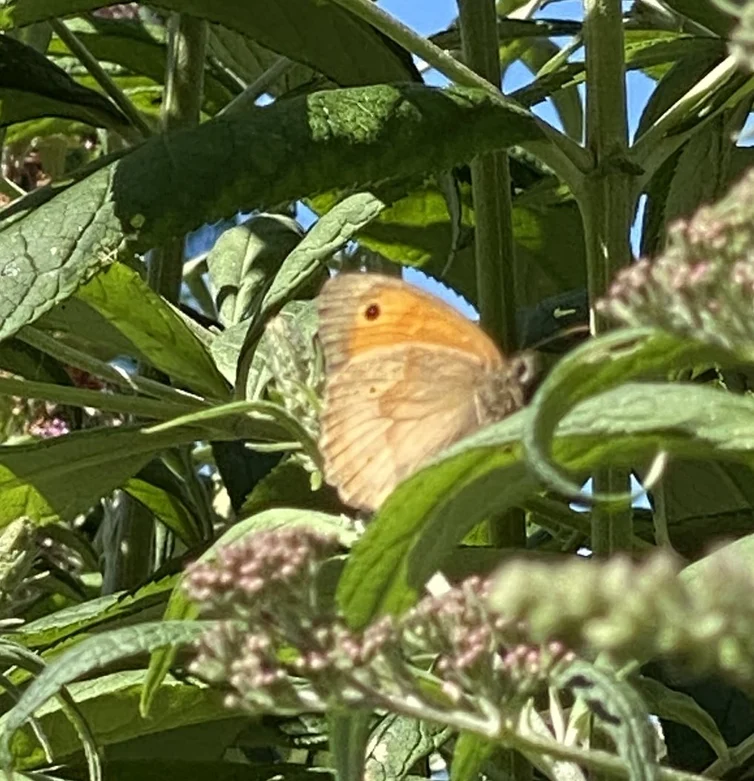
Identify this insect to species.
Maniola jurtina
